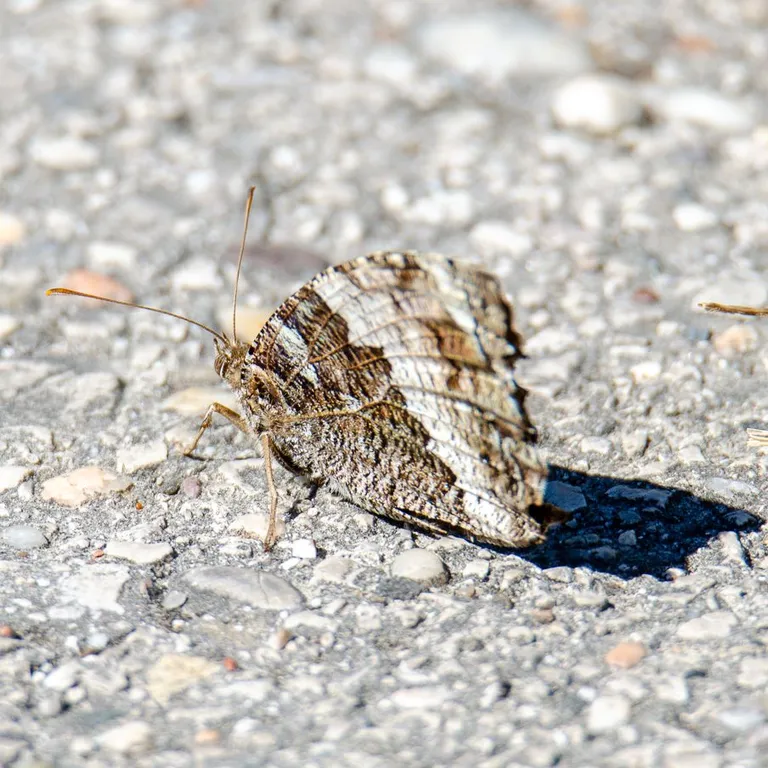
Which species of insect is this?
Brintesia circe
